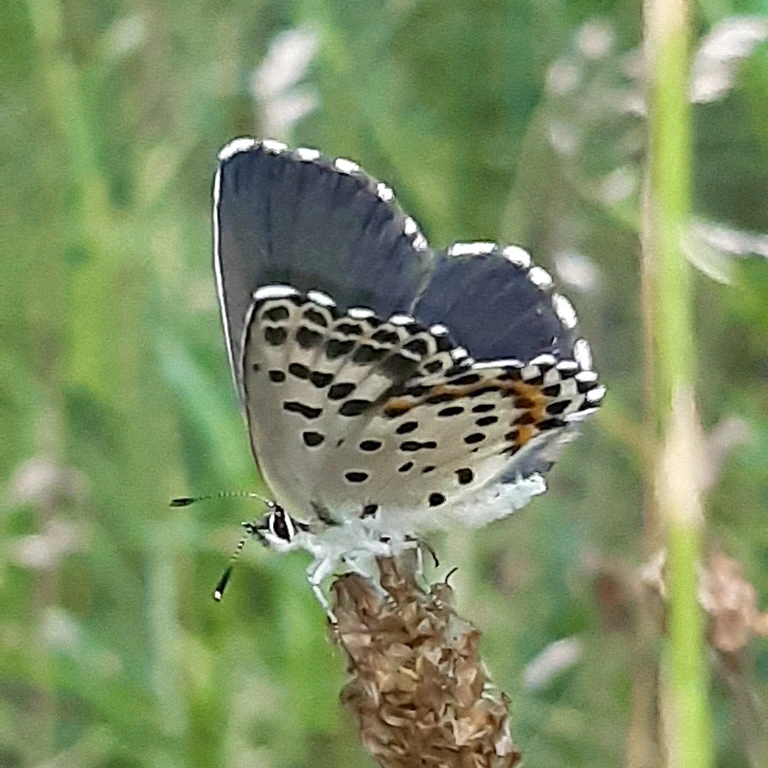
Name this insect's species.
Scolitantides orion
